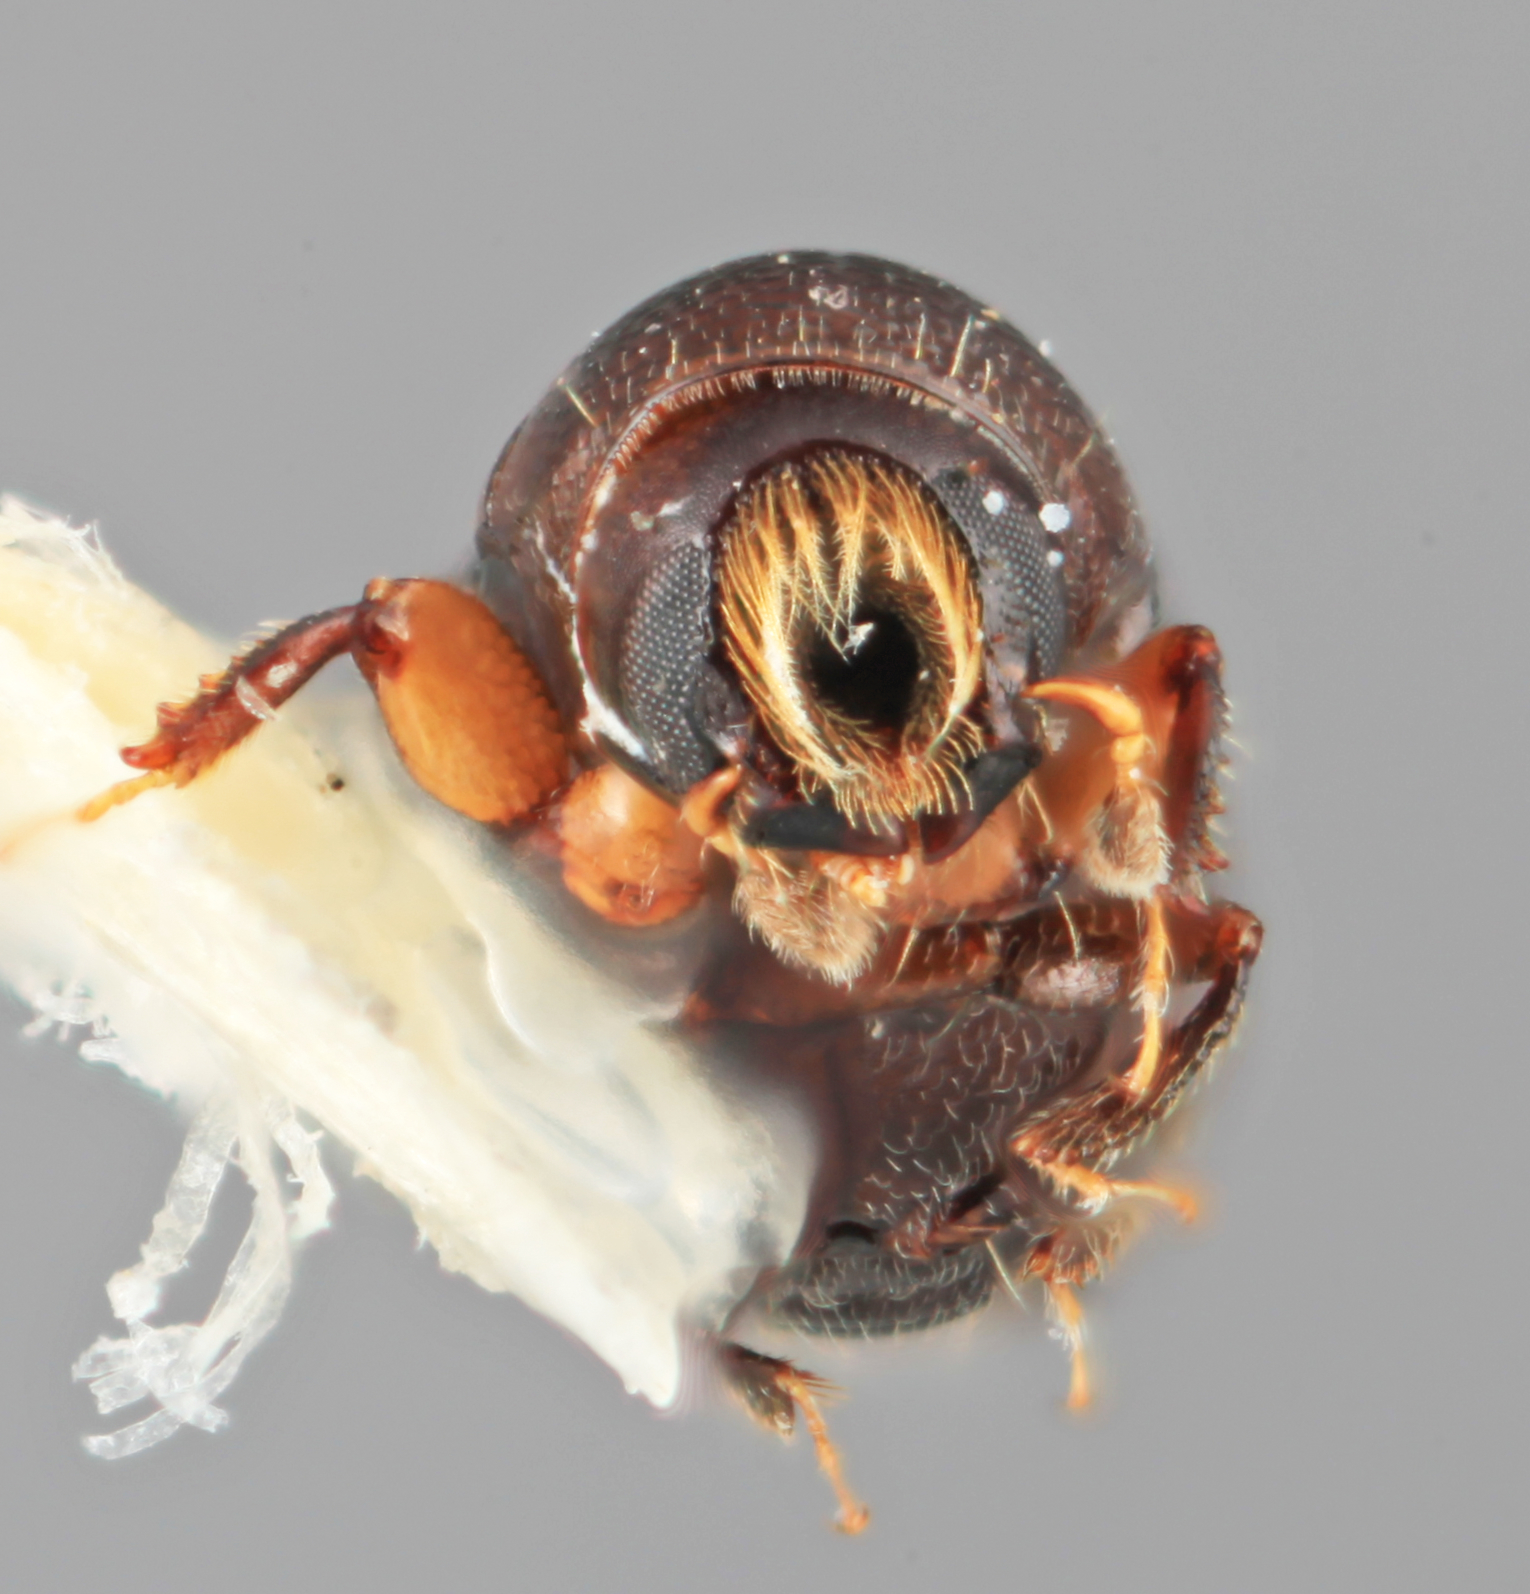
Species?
Scolytodes retifer
